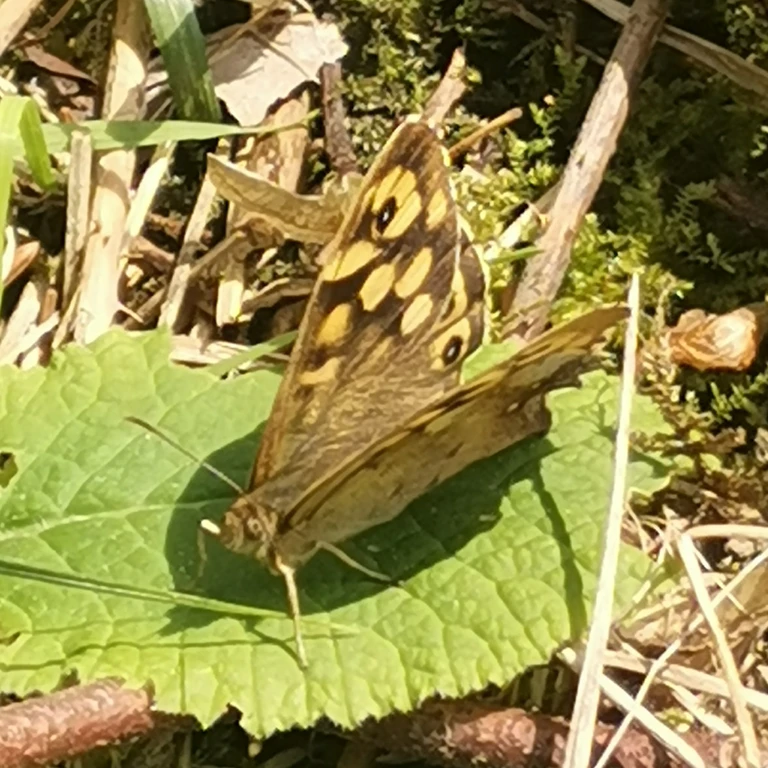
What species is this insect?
Pararge aegeria
